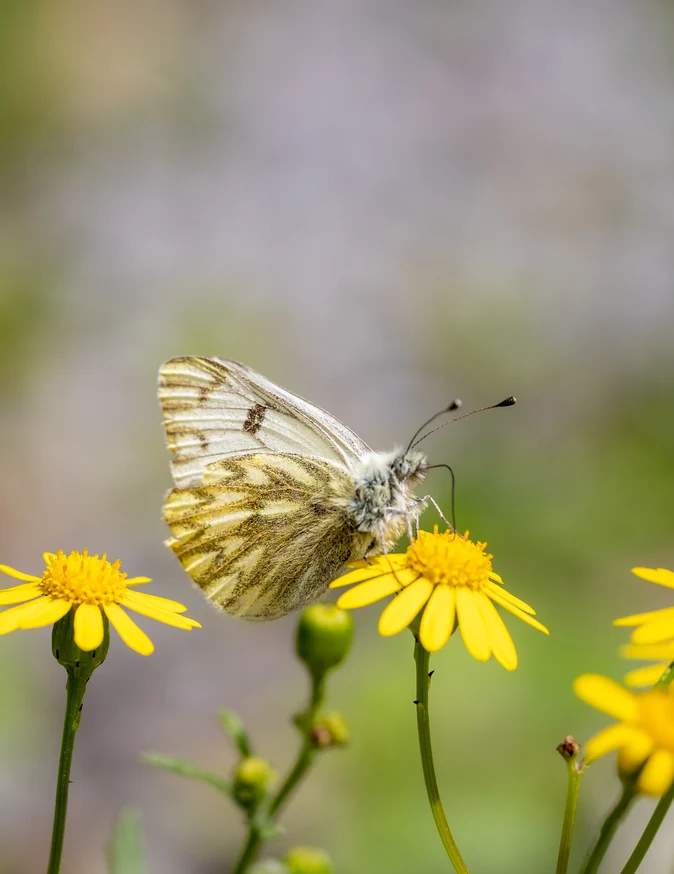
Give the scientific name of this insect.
Pontia callidice
